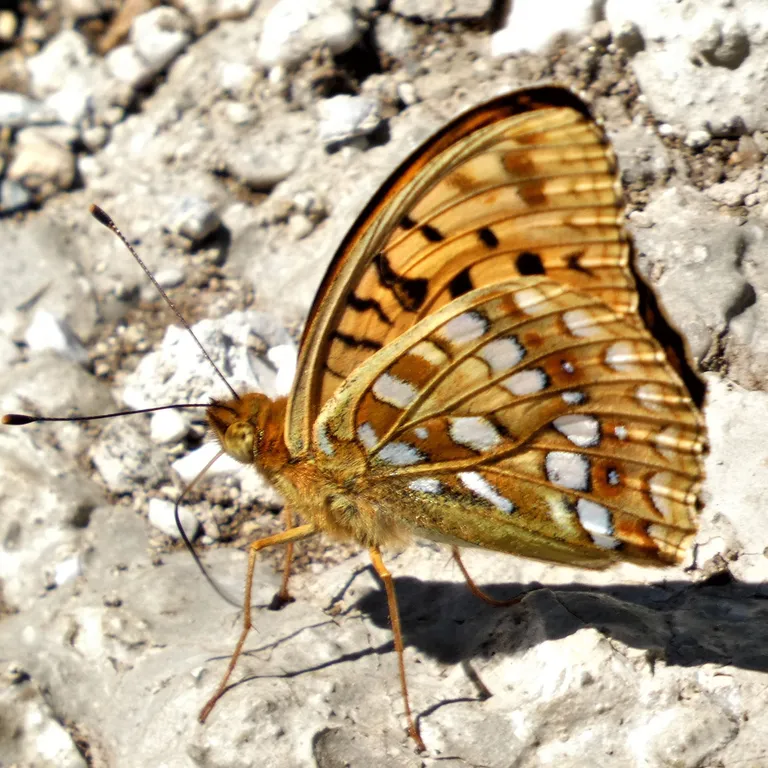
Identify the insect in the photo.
Fabriciana adippe
